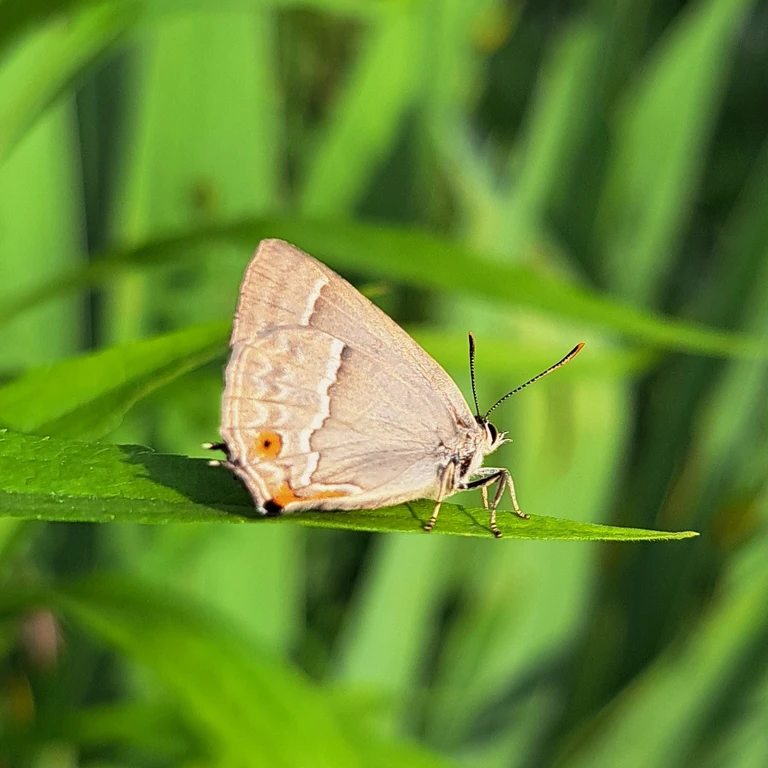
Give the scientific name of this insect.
Favonius quercus (also Quercusia quercus)
